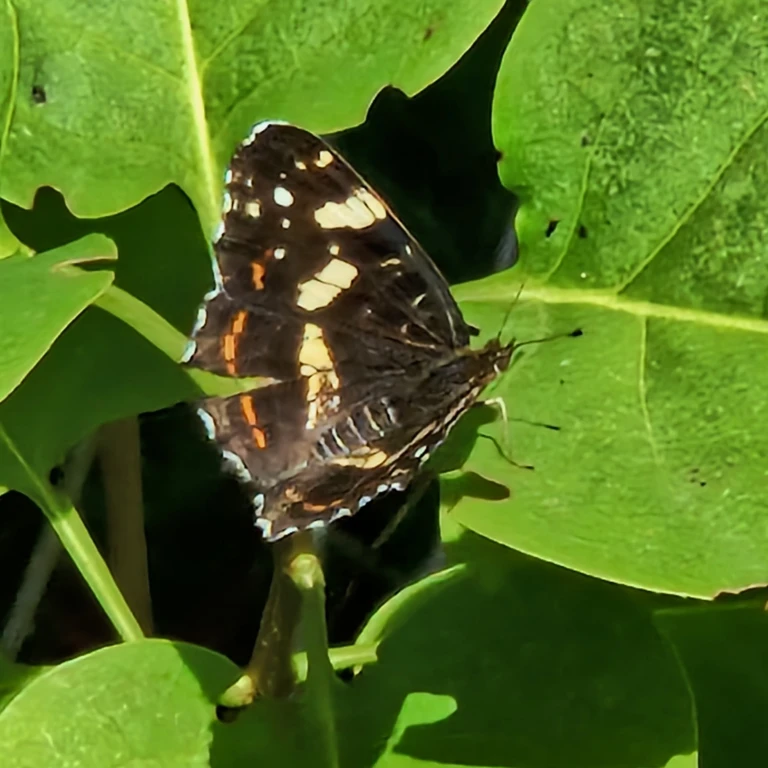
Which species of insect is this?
Araschnia levana
